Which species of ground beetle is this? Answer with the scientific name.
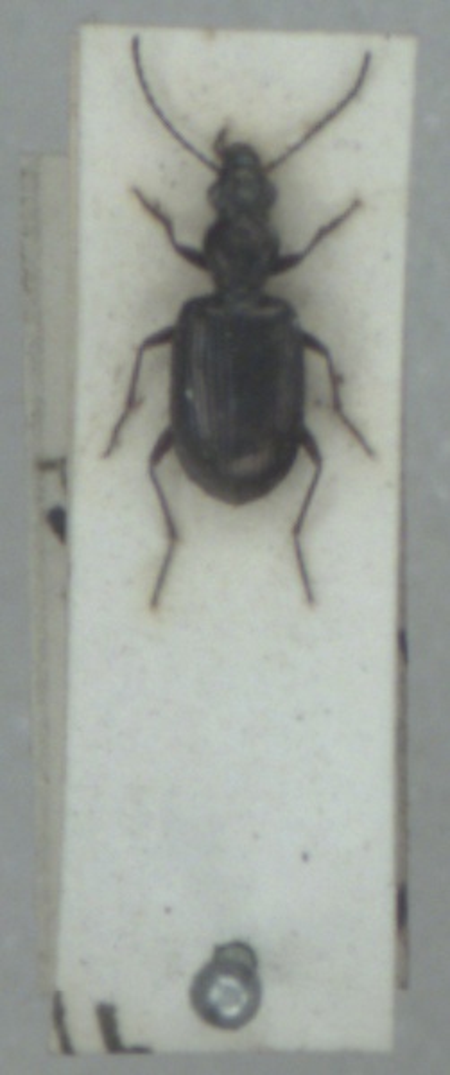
Bembidion punctulatum
